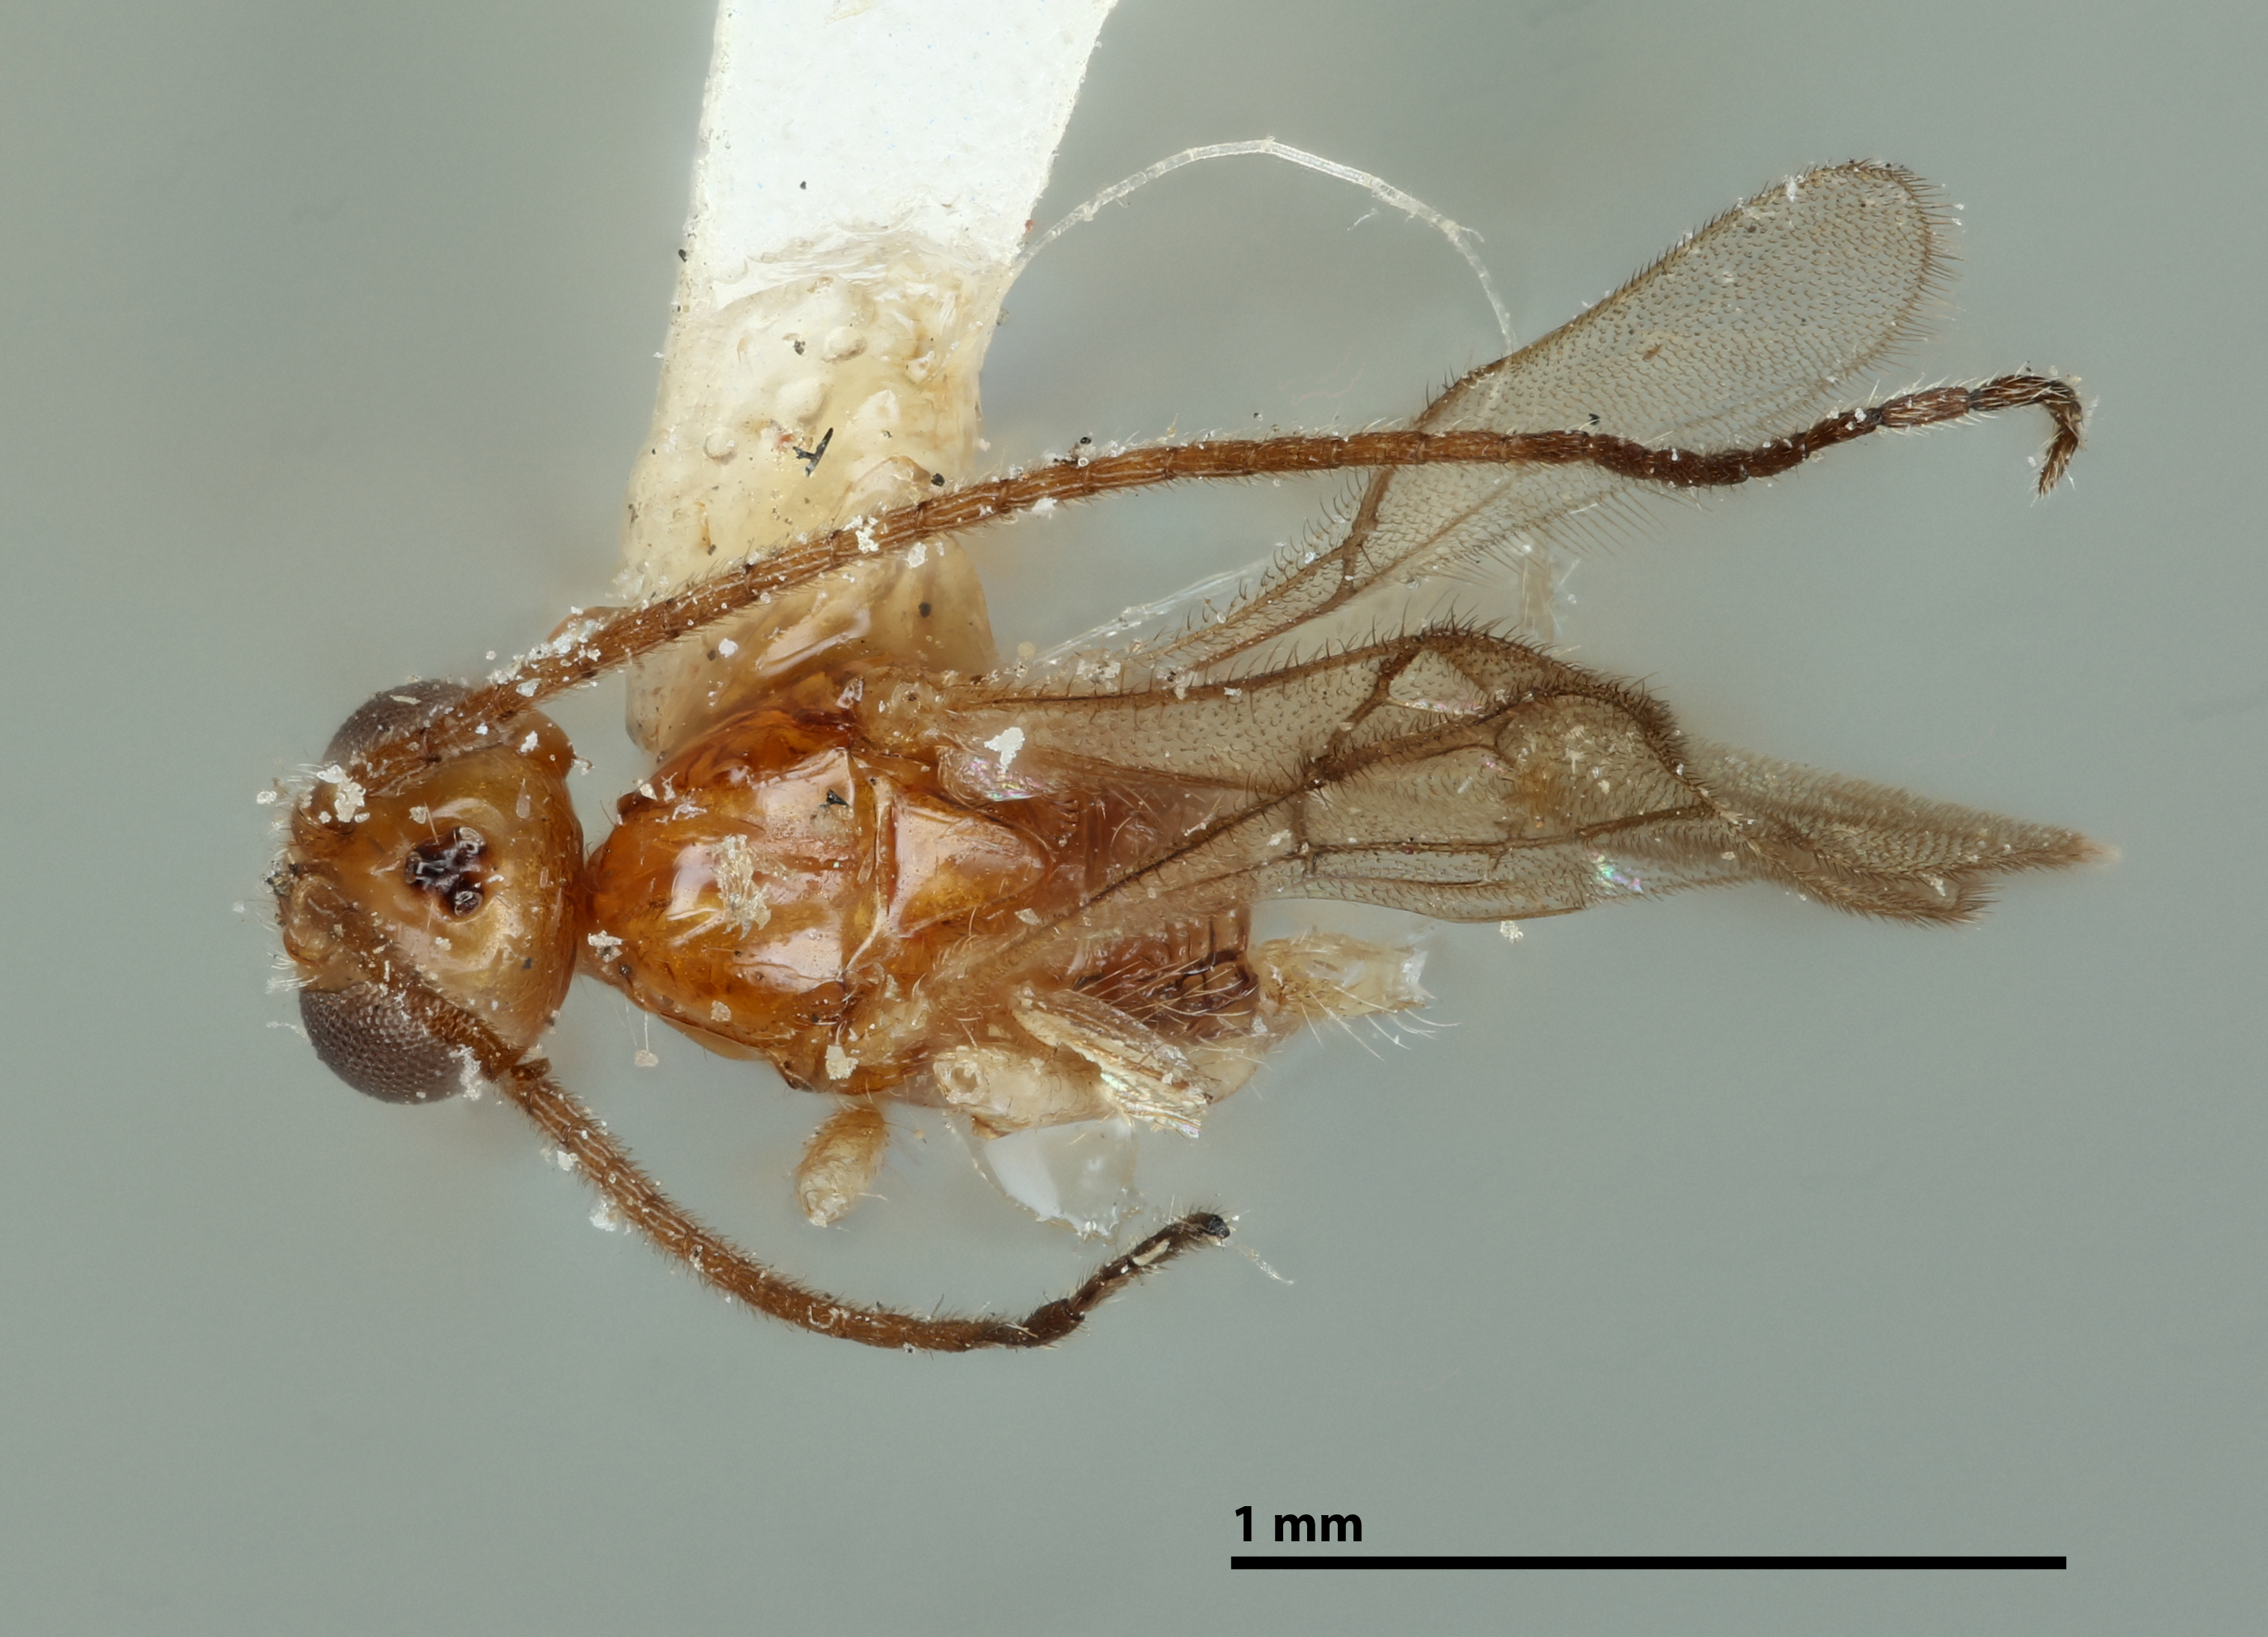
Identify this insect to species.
Homiopterus pacificus
